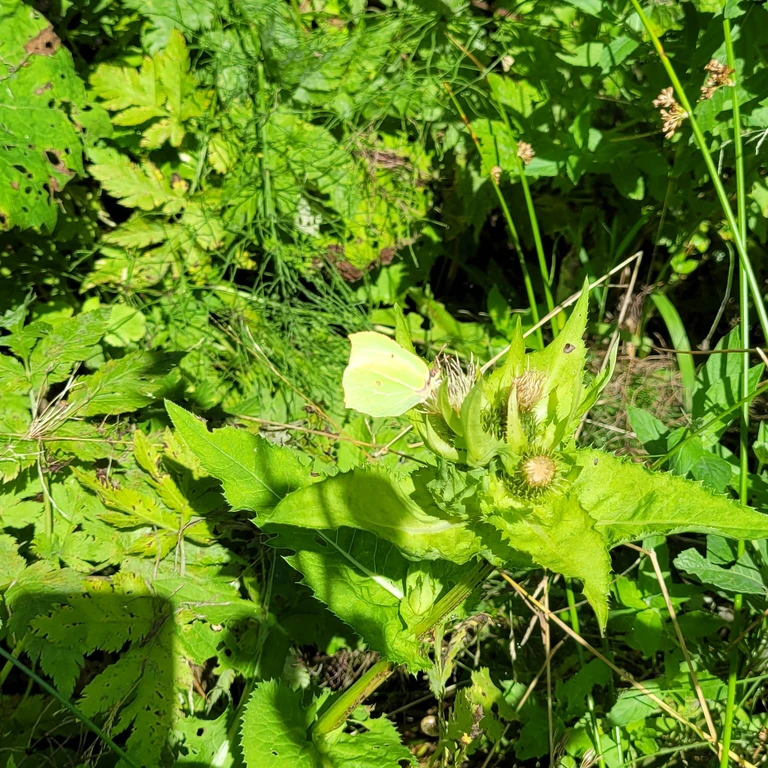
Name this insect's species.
Gonepteryx rhamni
